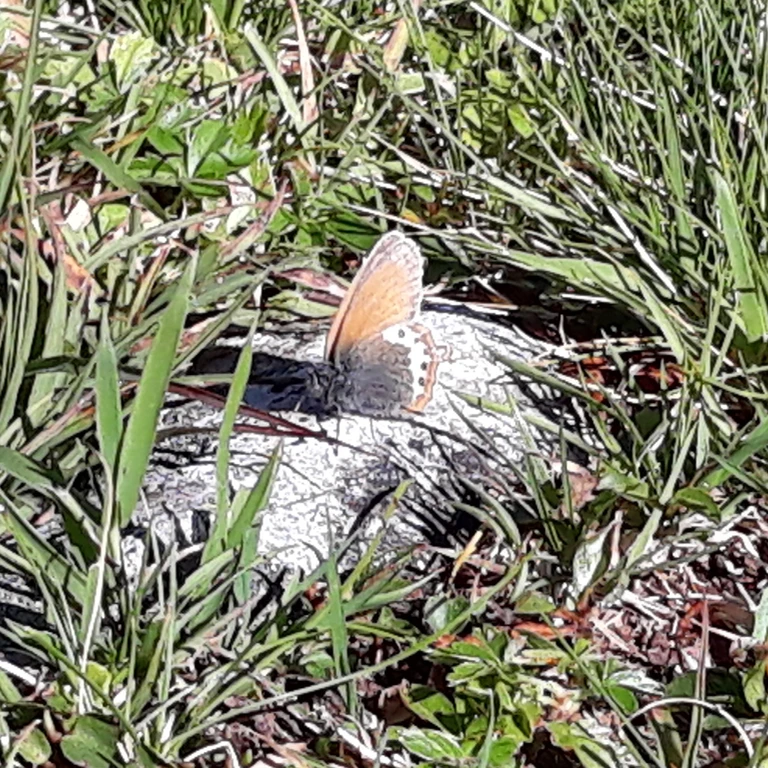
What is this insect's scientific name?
Coenonympha gardetta
